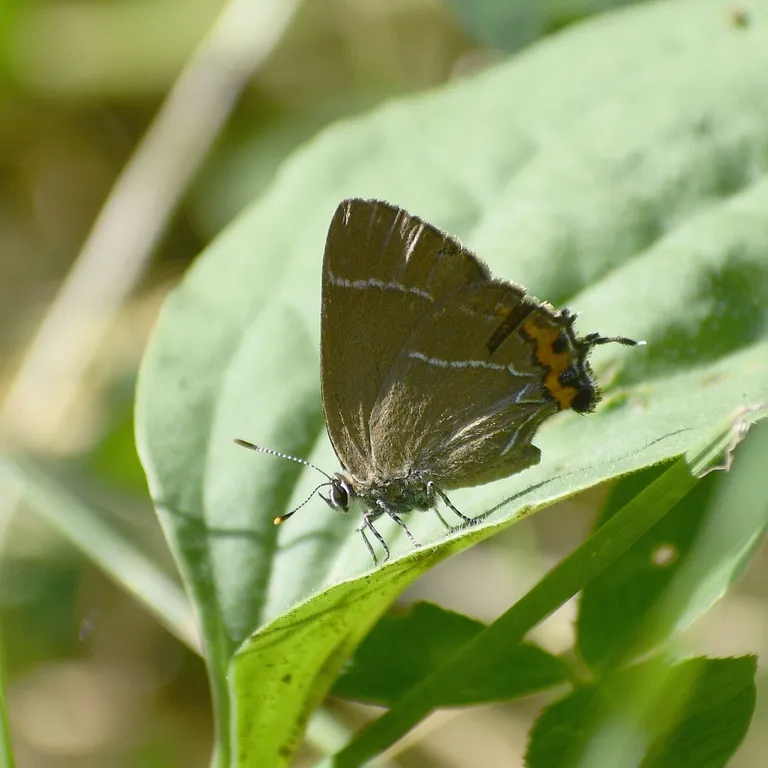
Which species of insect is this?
Satyrium w-album
